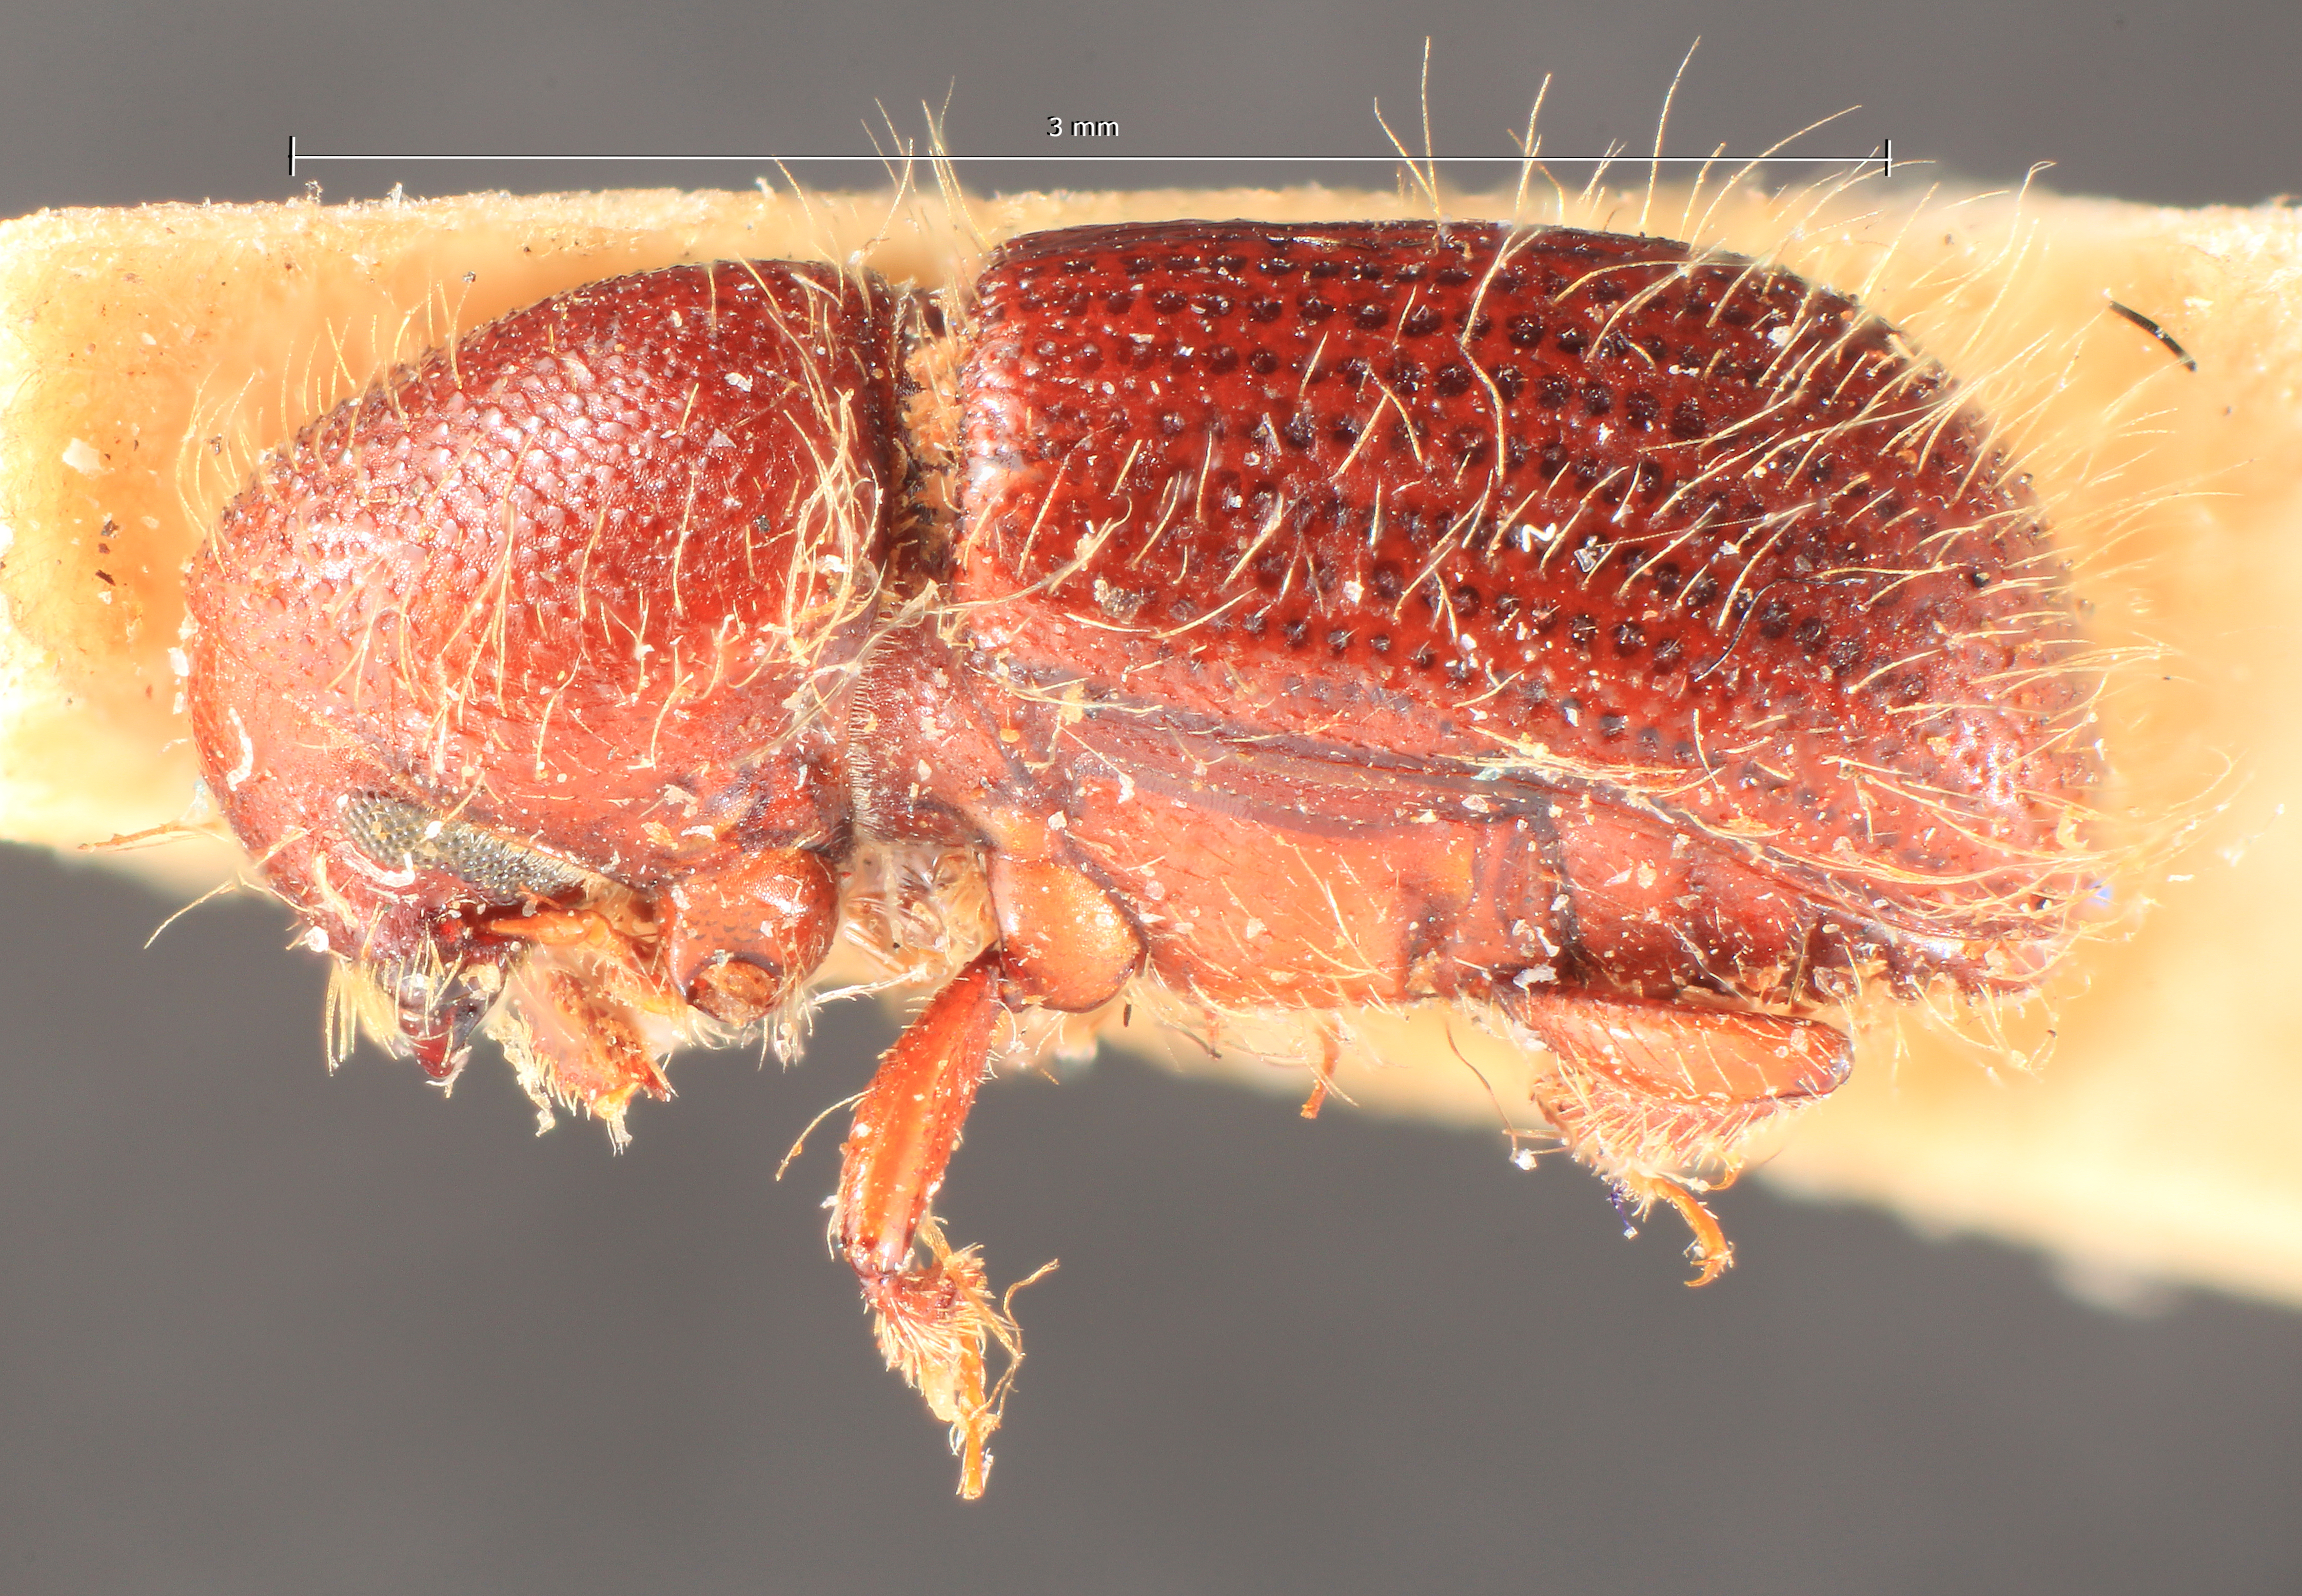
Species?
Dryocoetes rugicollis
